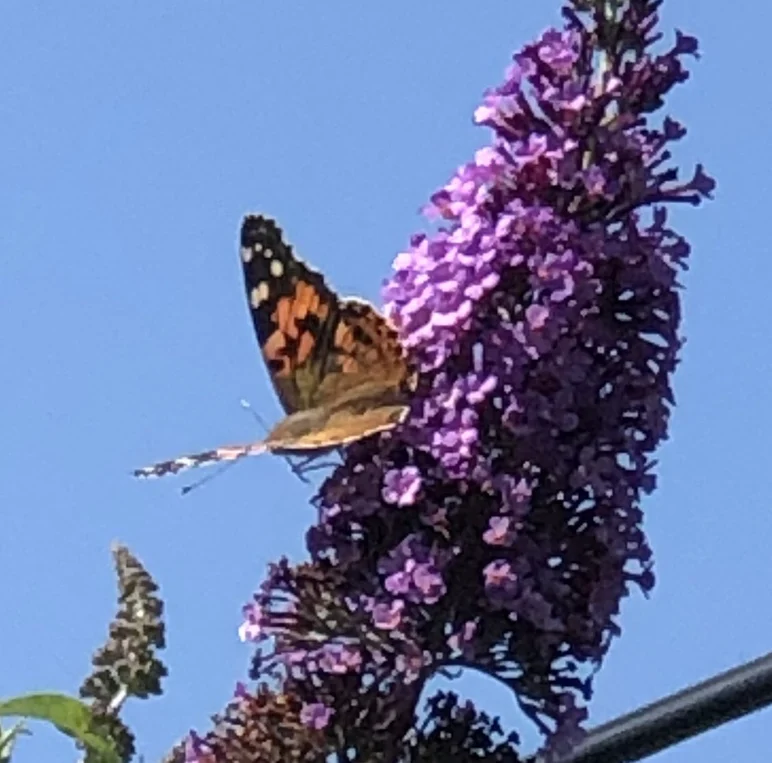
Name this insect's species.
Vanessa cardui
